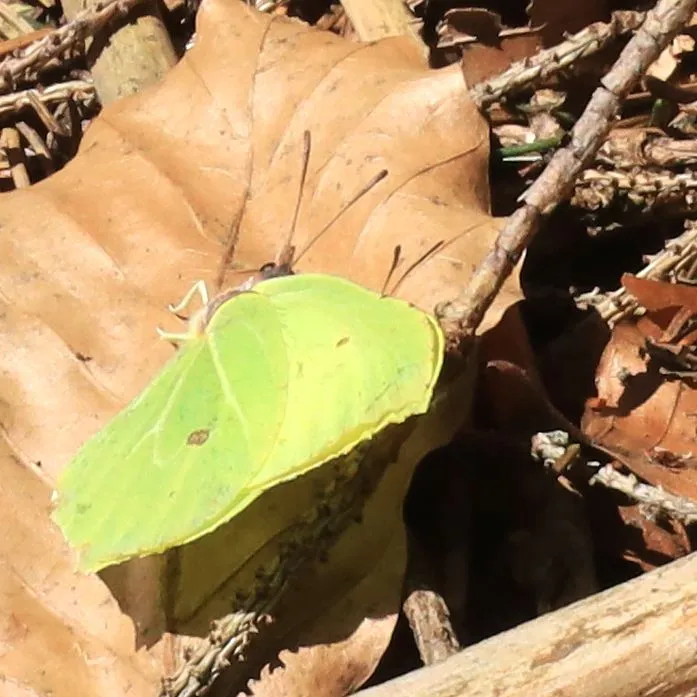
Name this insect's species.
Gonepteryx rhamni
